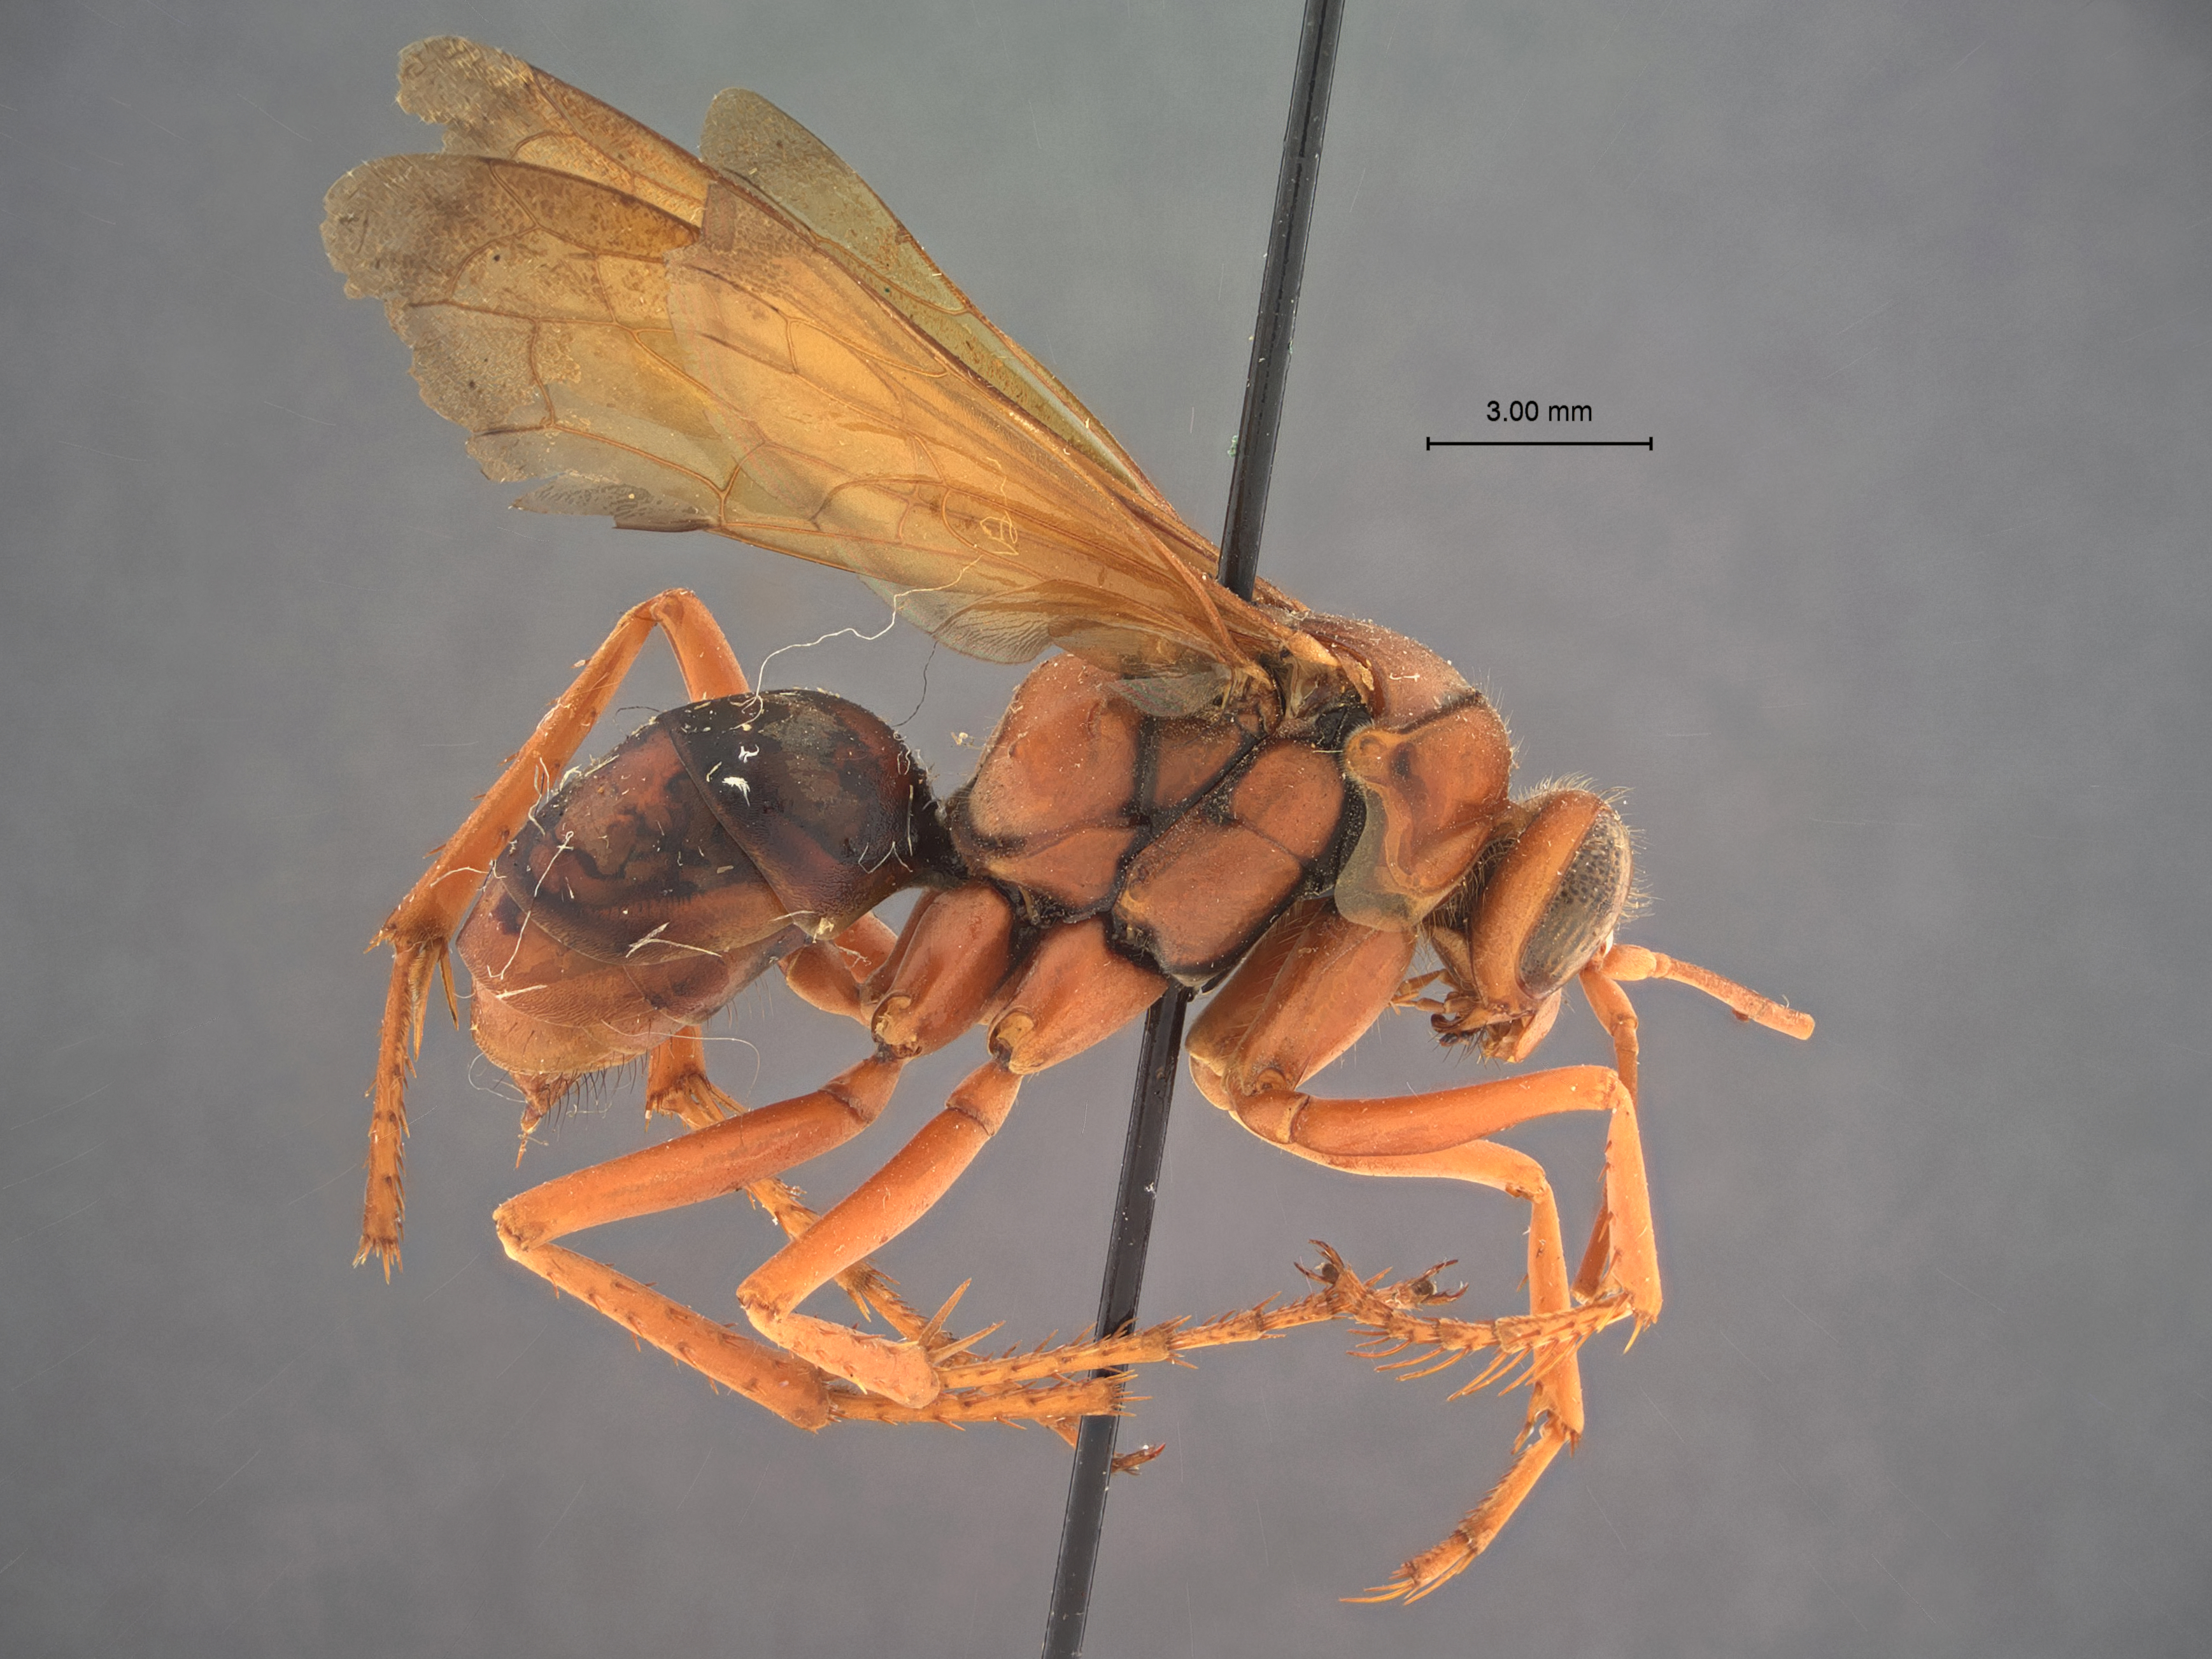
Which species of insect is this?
Arachnophroctonus xanthopterus
